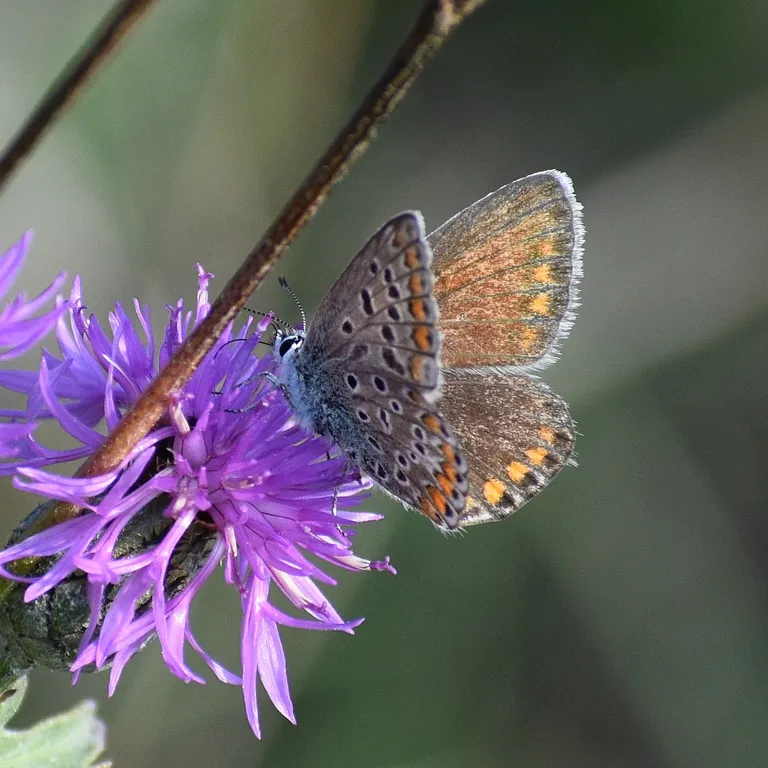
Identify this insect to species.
Polyommatus icarus
